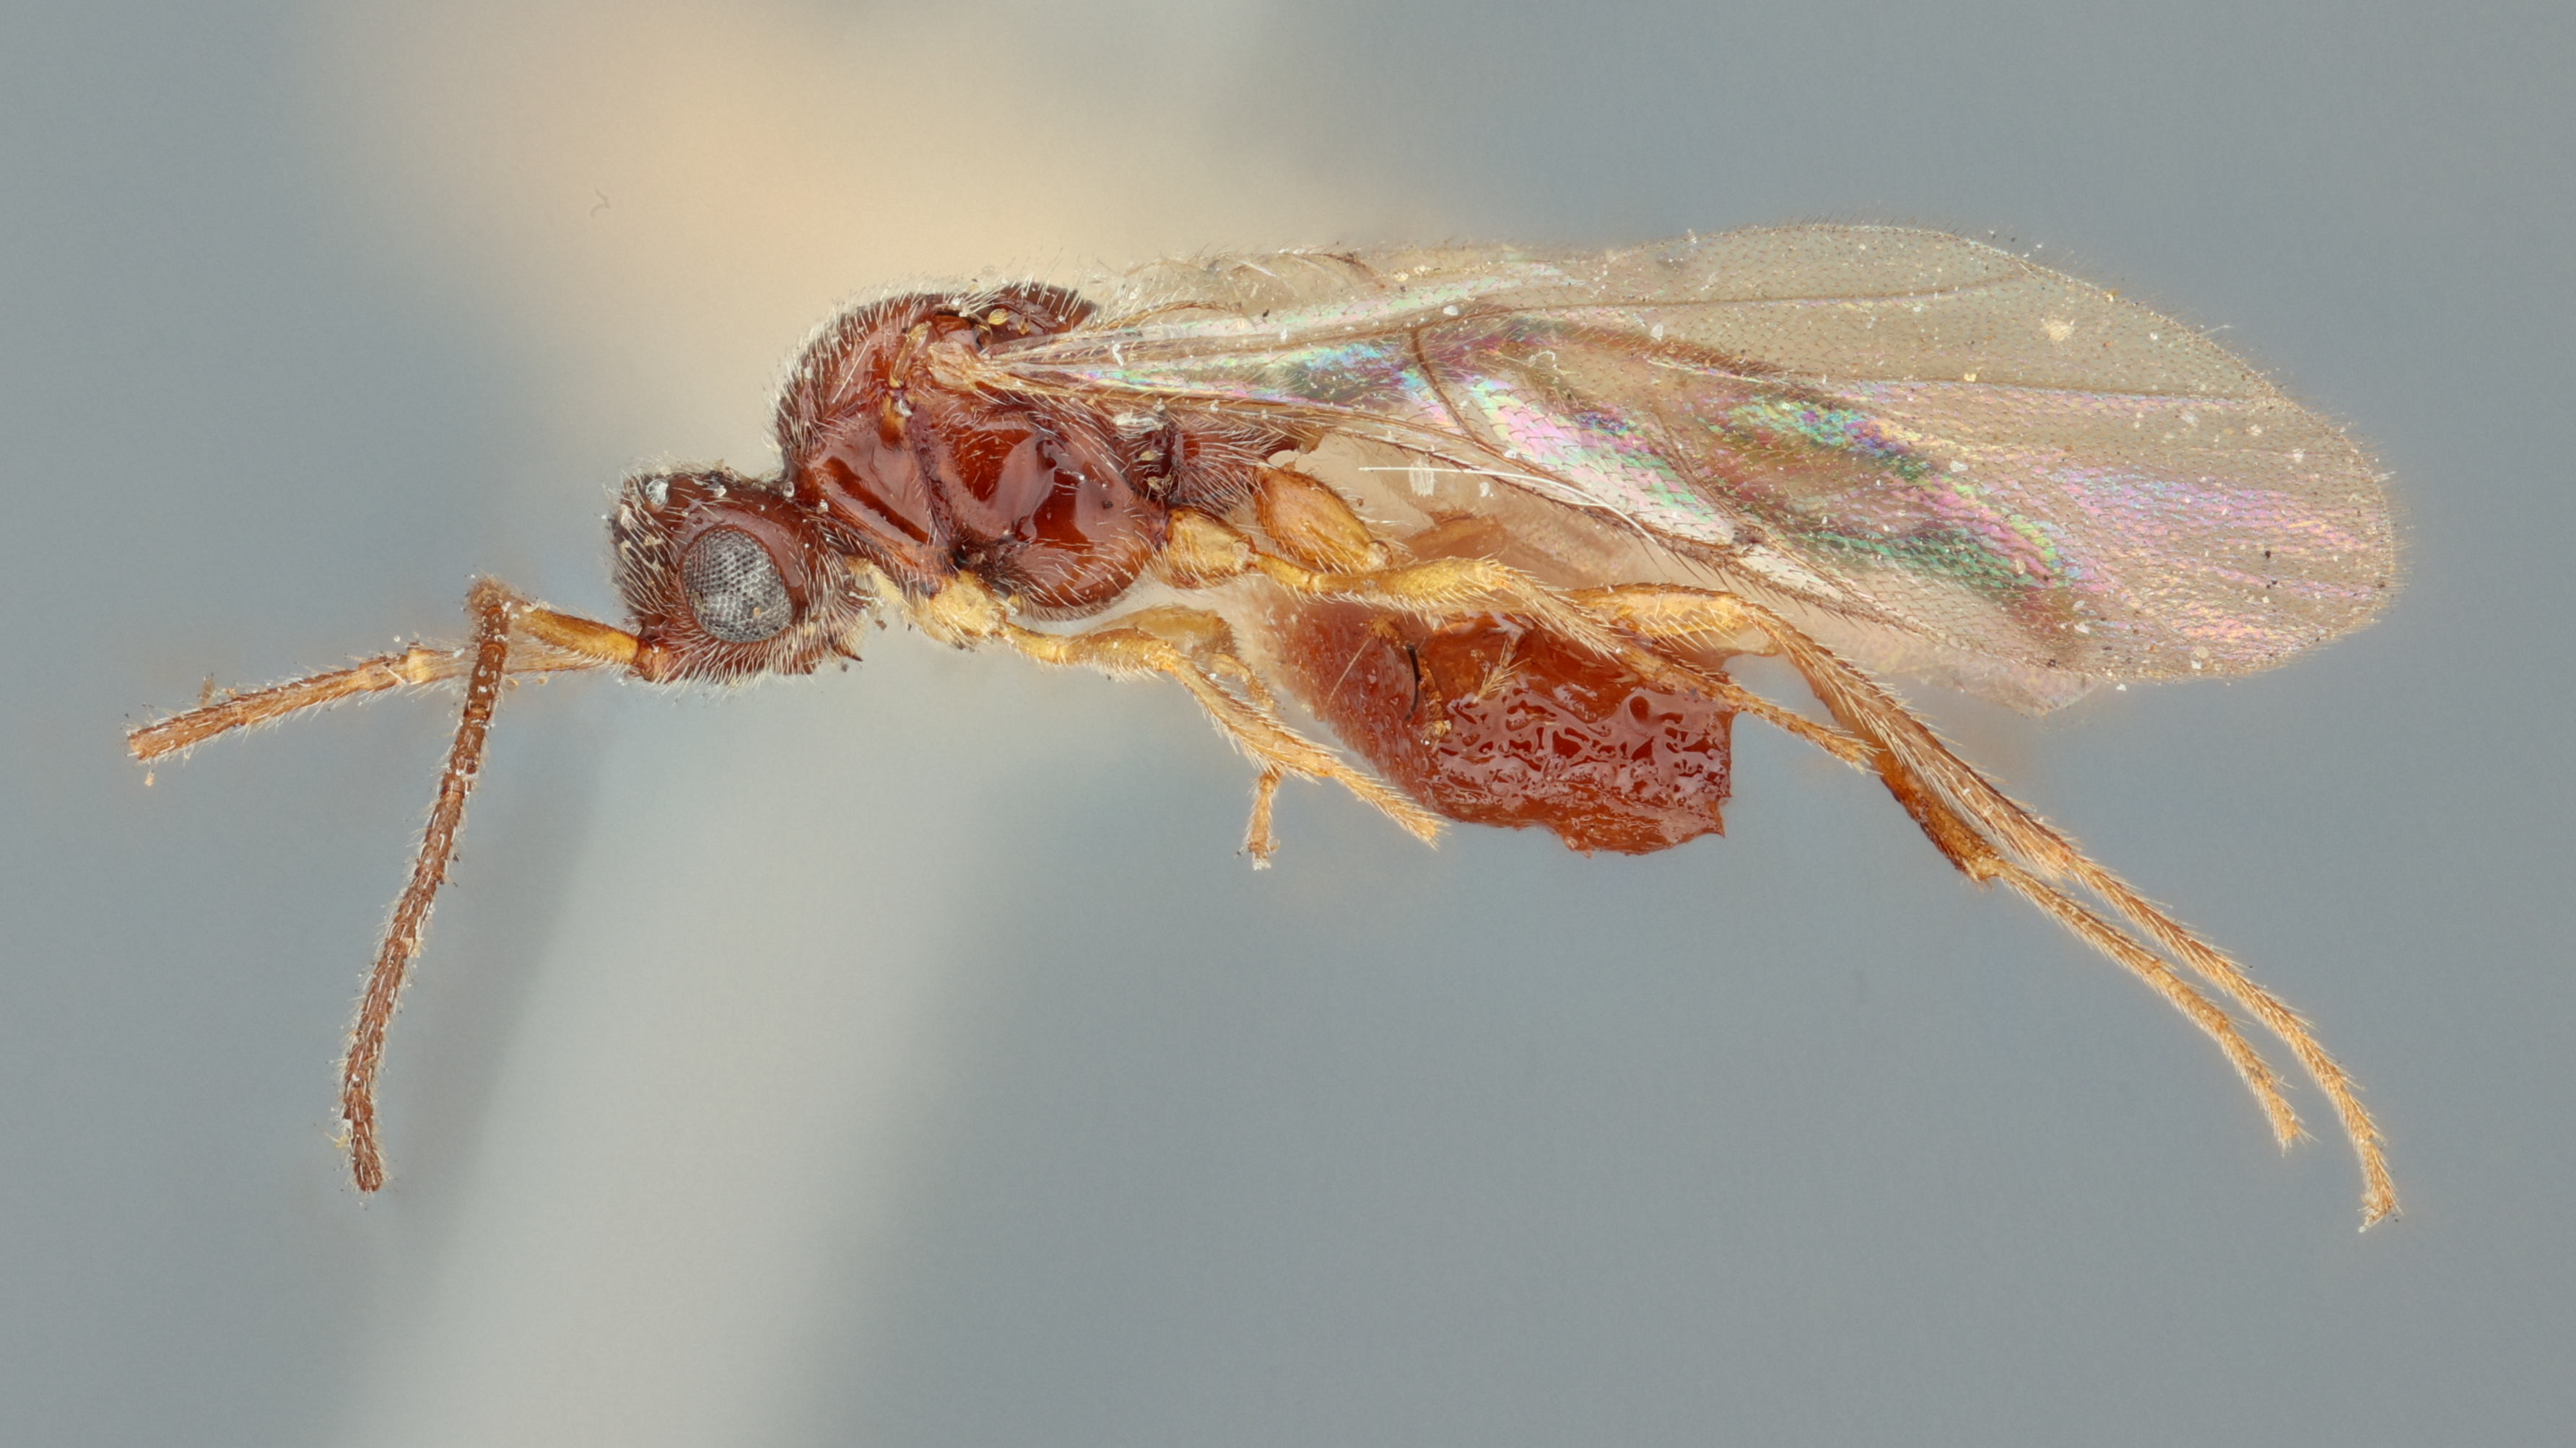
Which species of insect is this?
Psilomma coloradense
